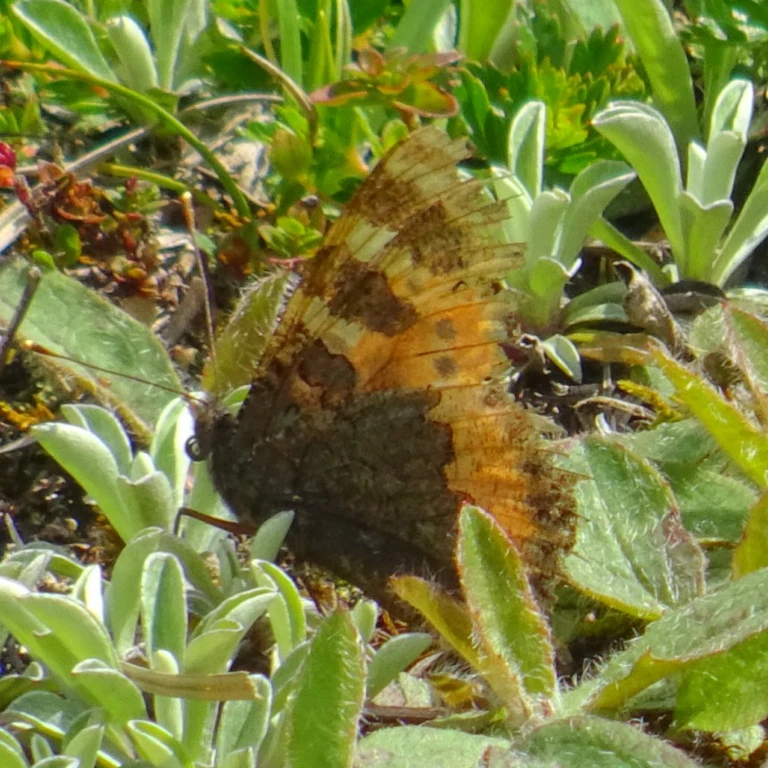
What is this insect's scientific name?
Aglais urticae
